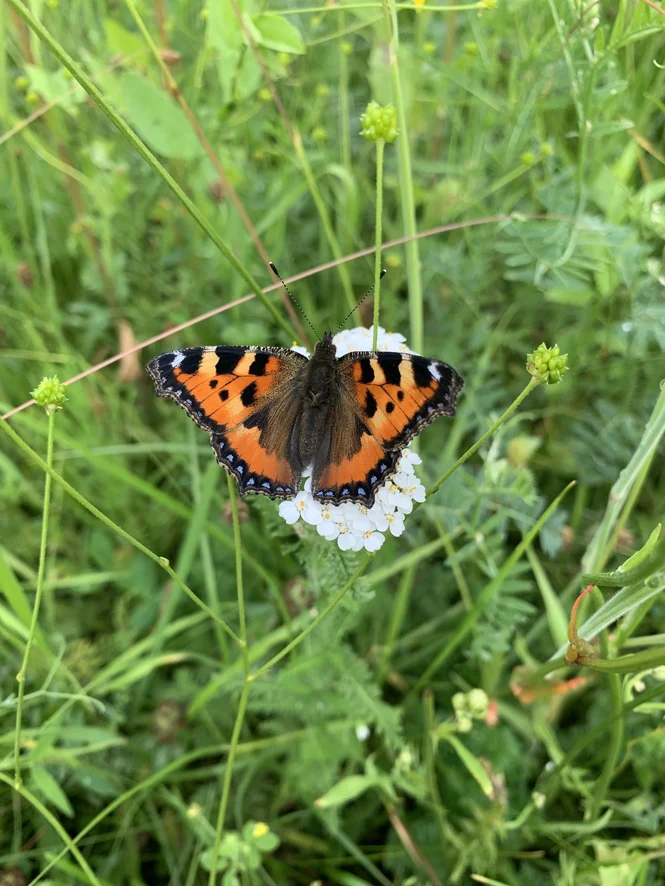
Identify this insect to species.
Aglais urticae
